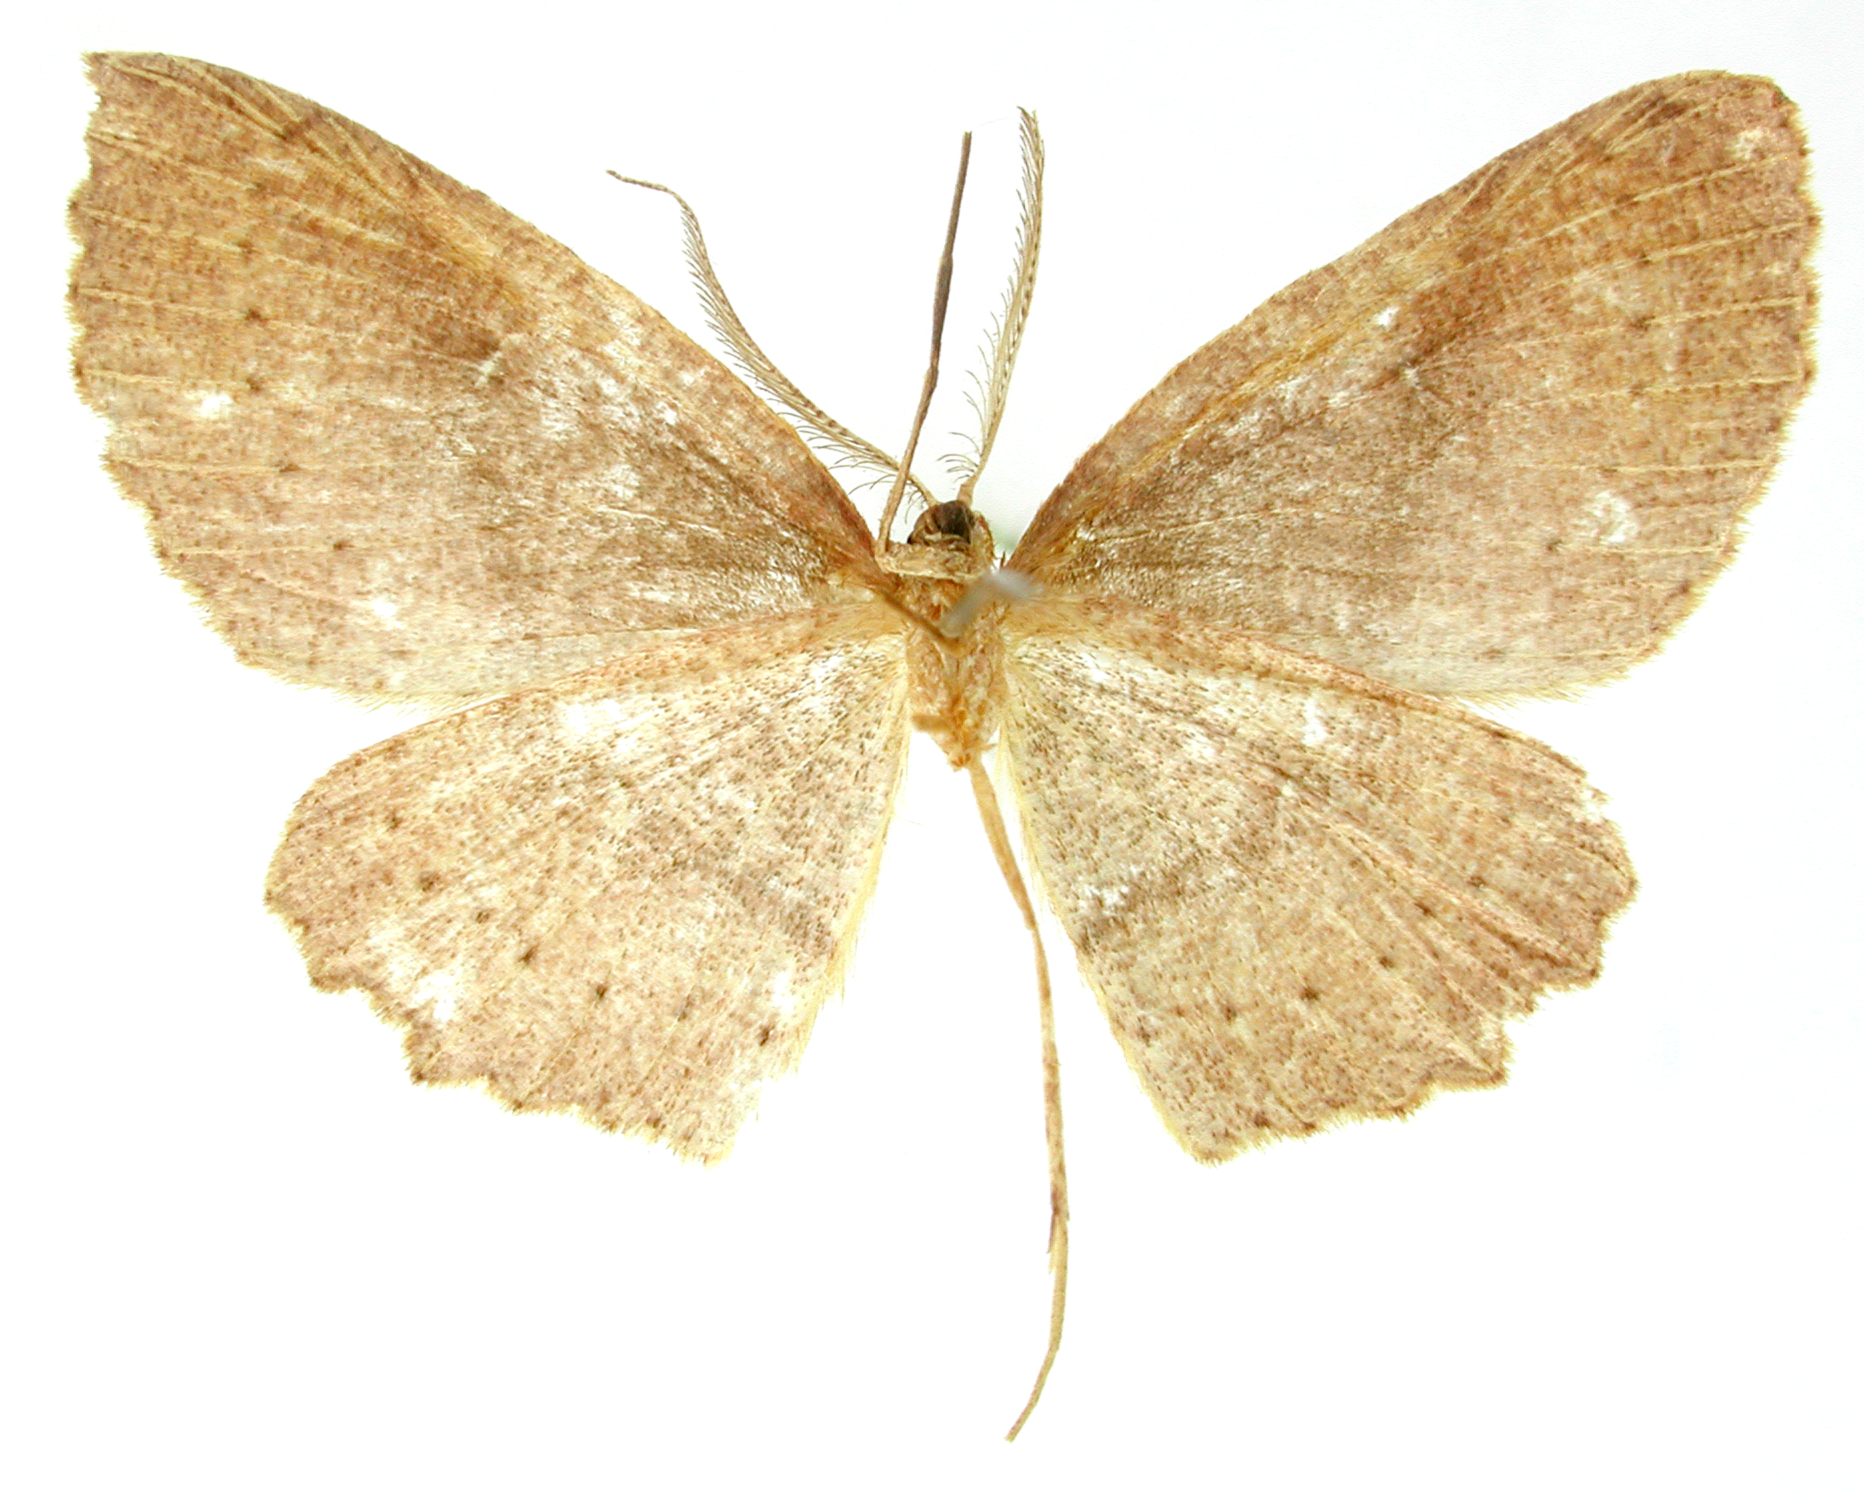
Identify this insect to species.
Anisodes brevipalpis
